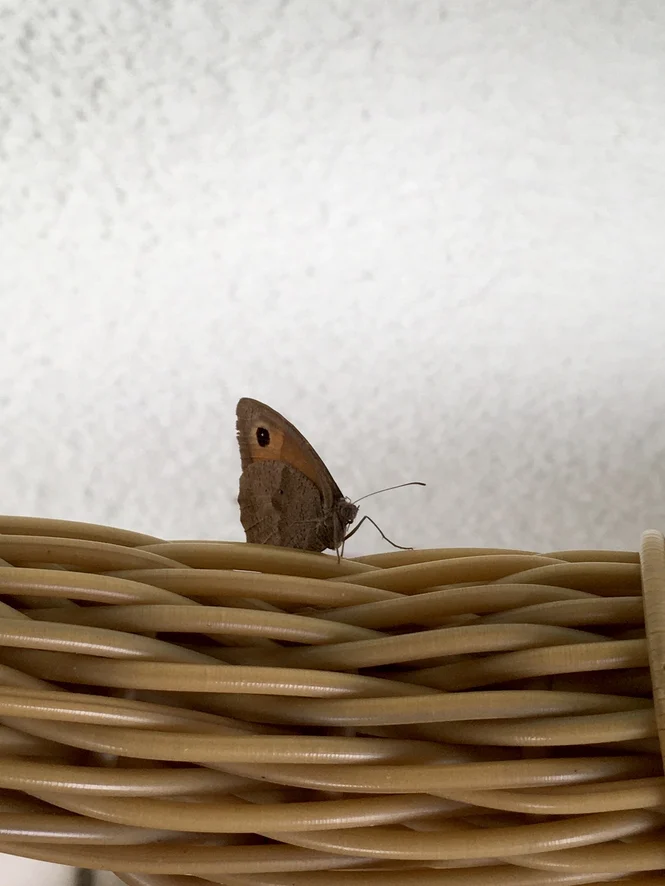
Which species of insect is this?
Maniola jurtina
